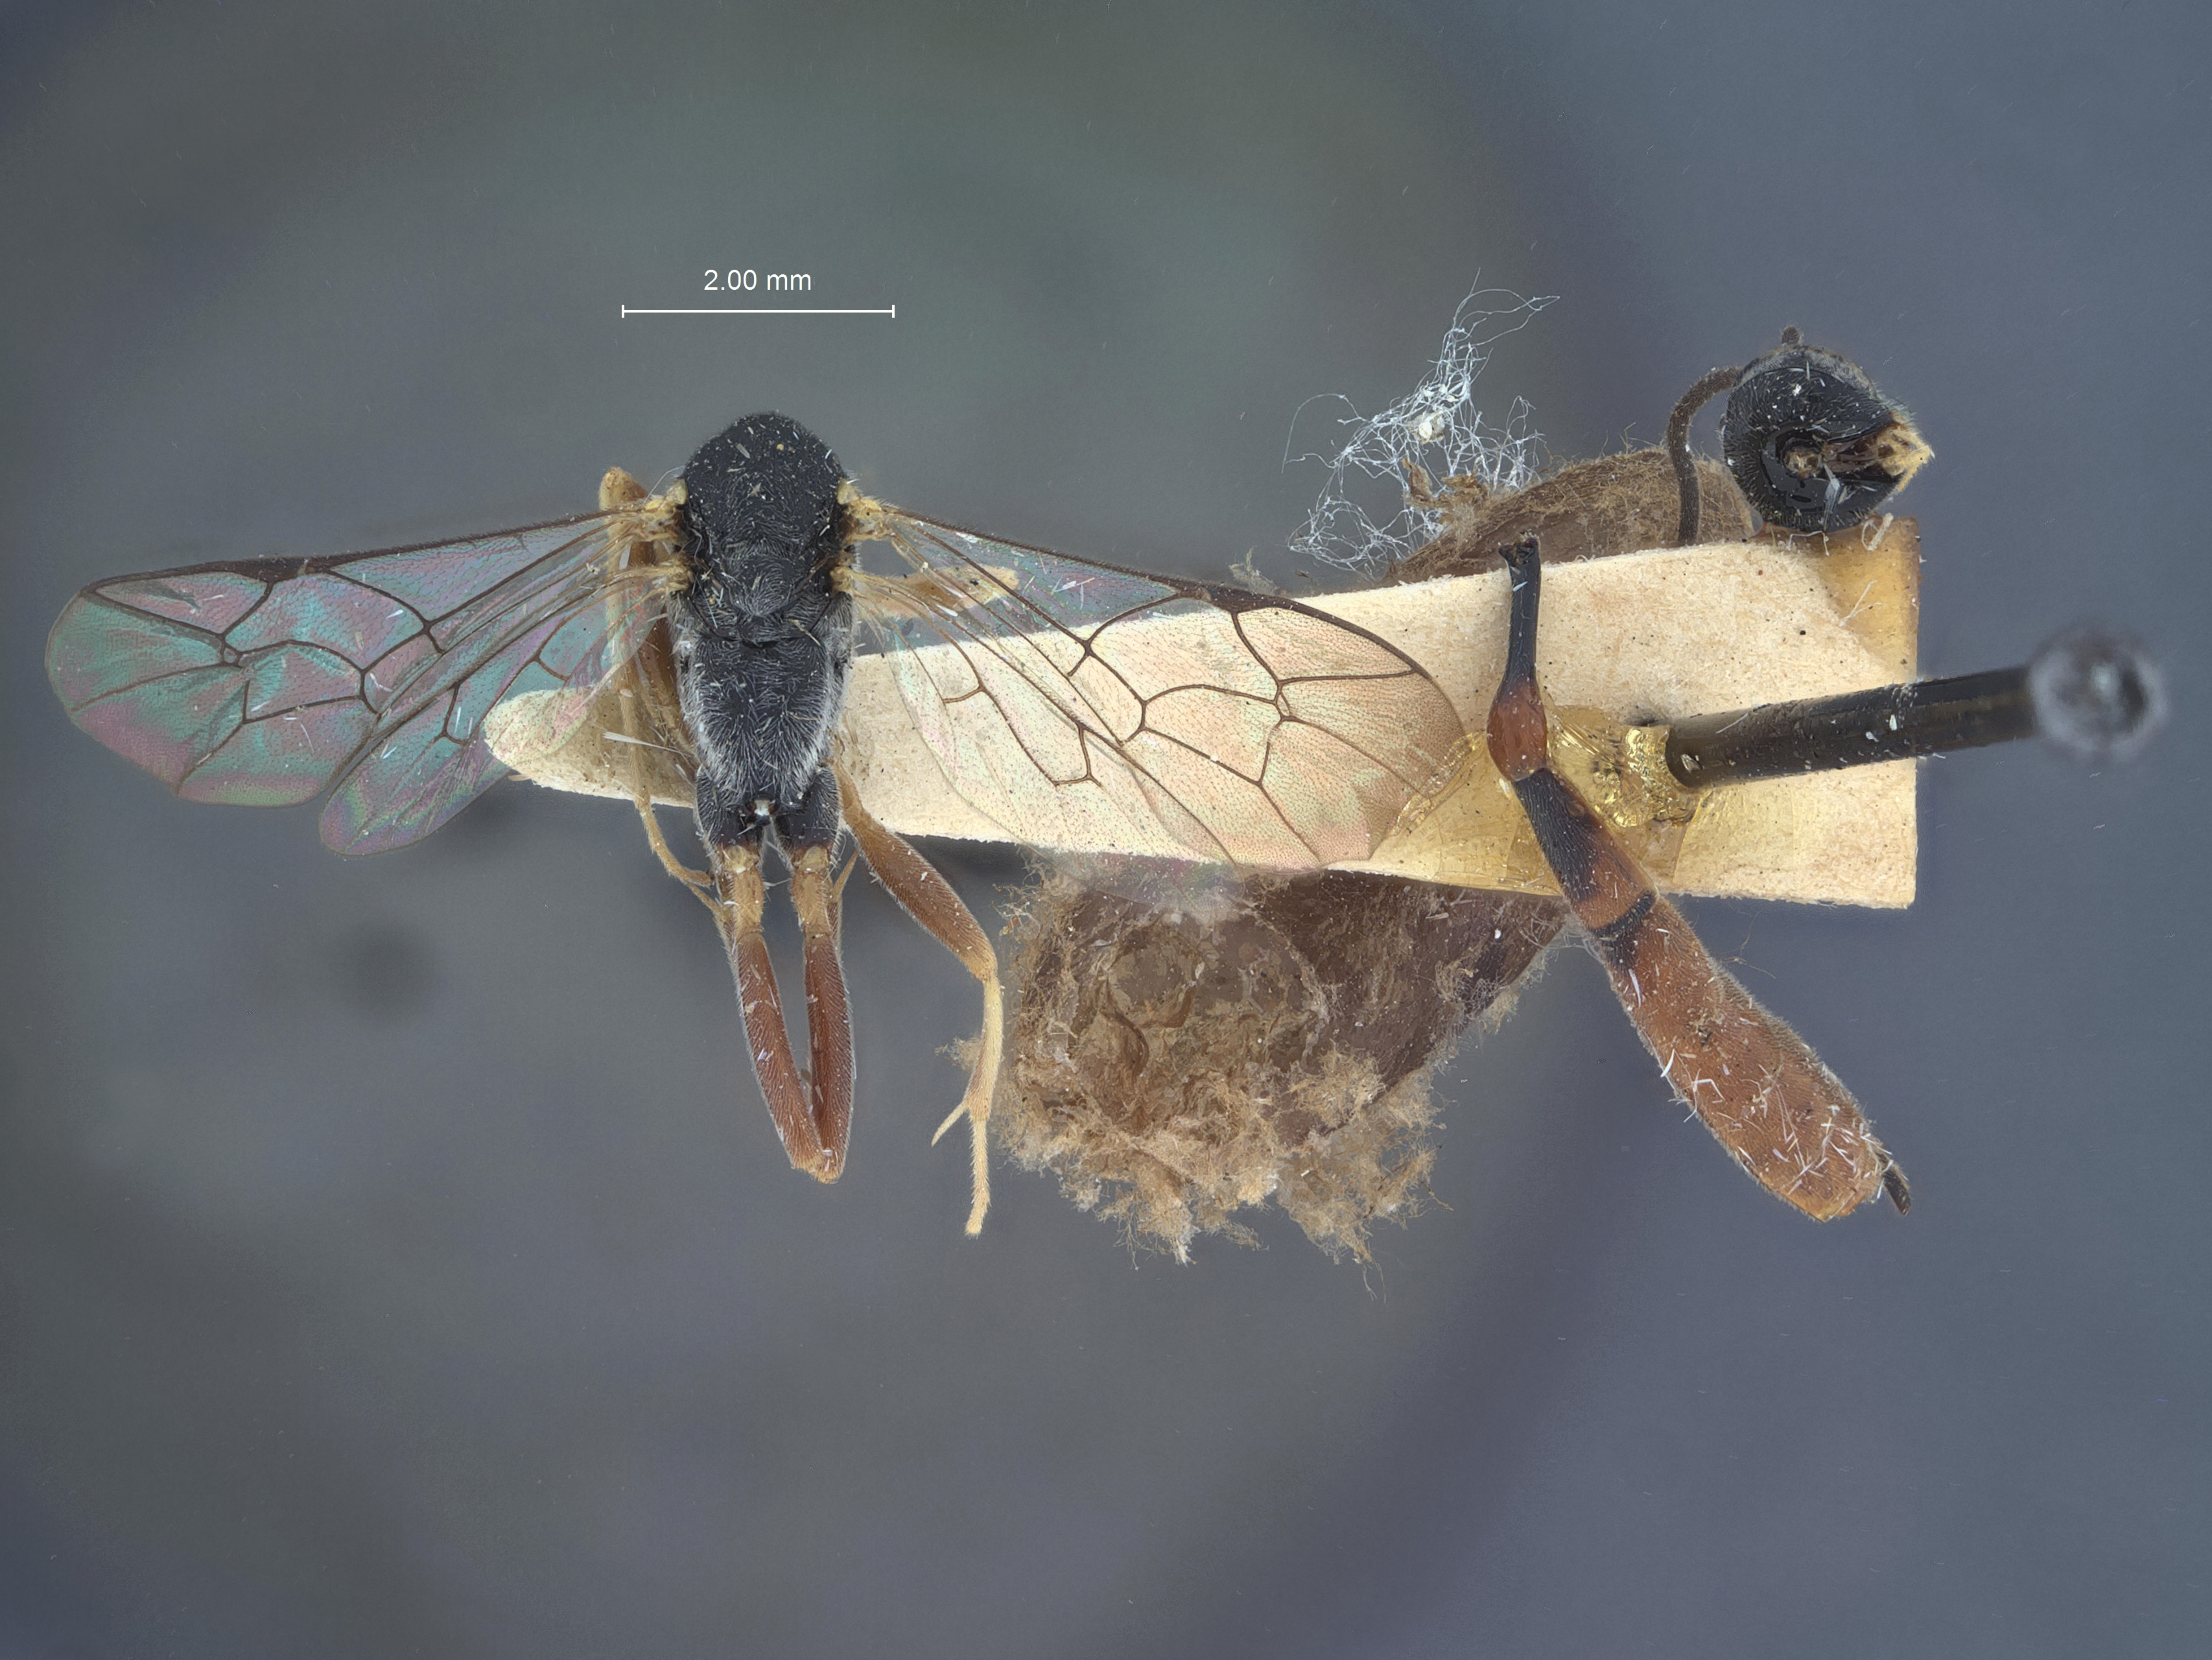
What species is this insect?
Anempheres diaphaniae
